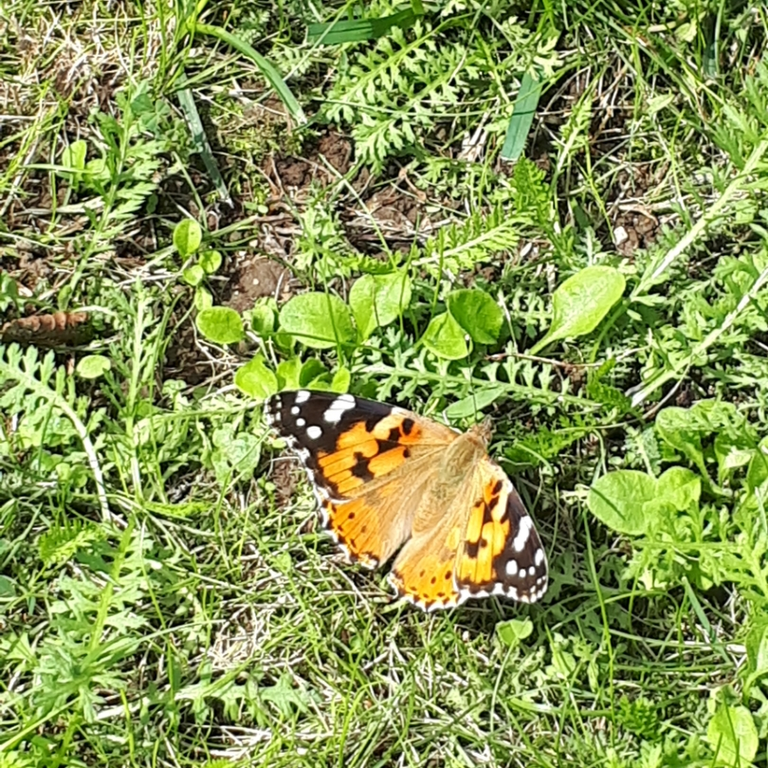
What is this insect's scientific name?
Vanessa cardui
